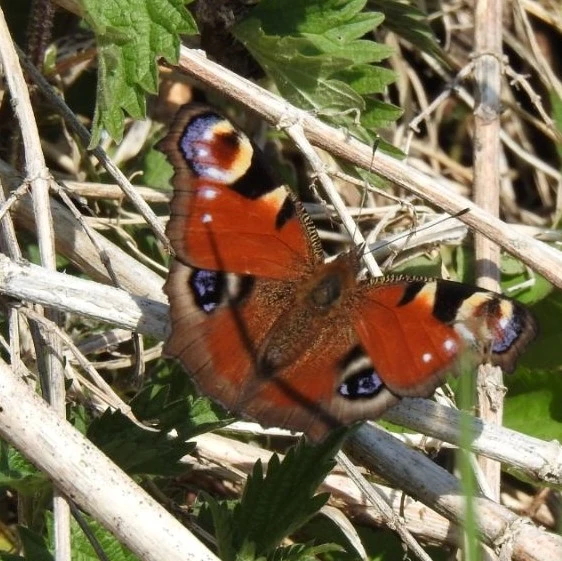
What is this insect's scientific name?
Aglais io
